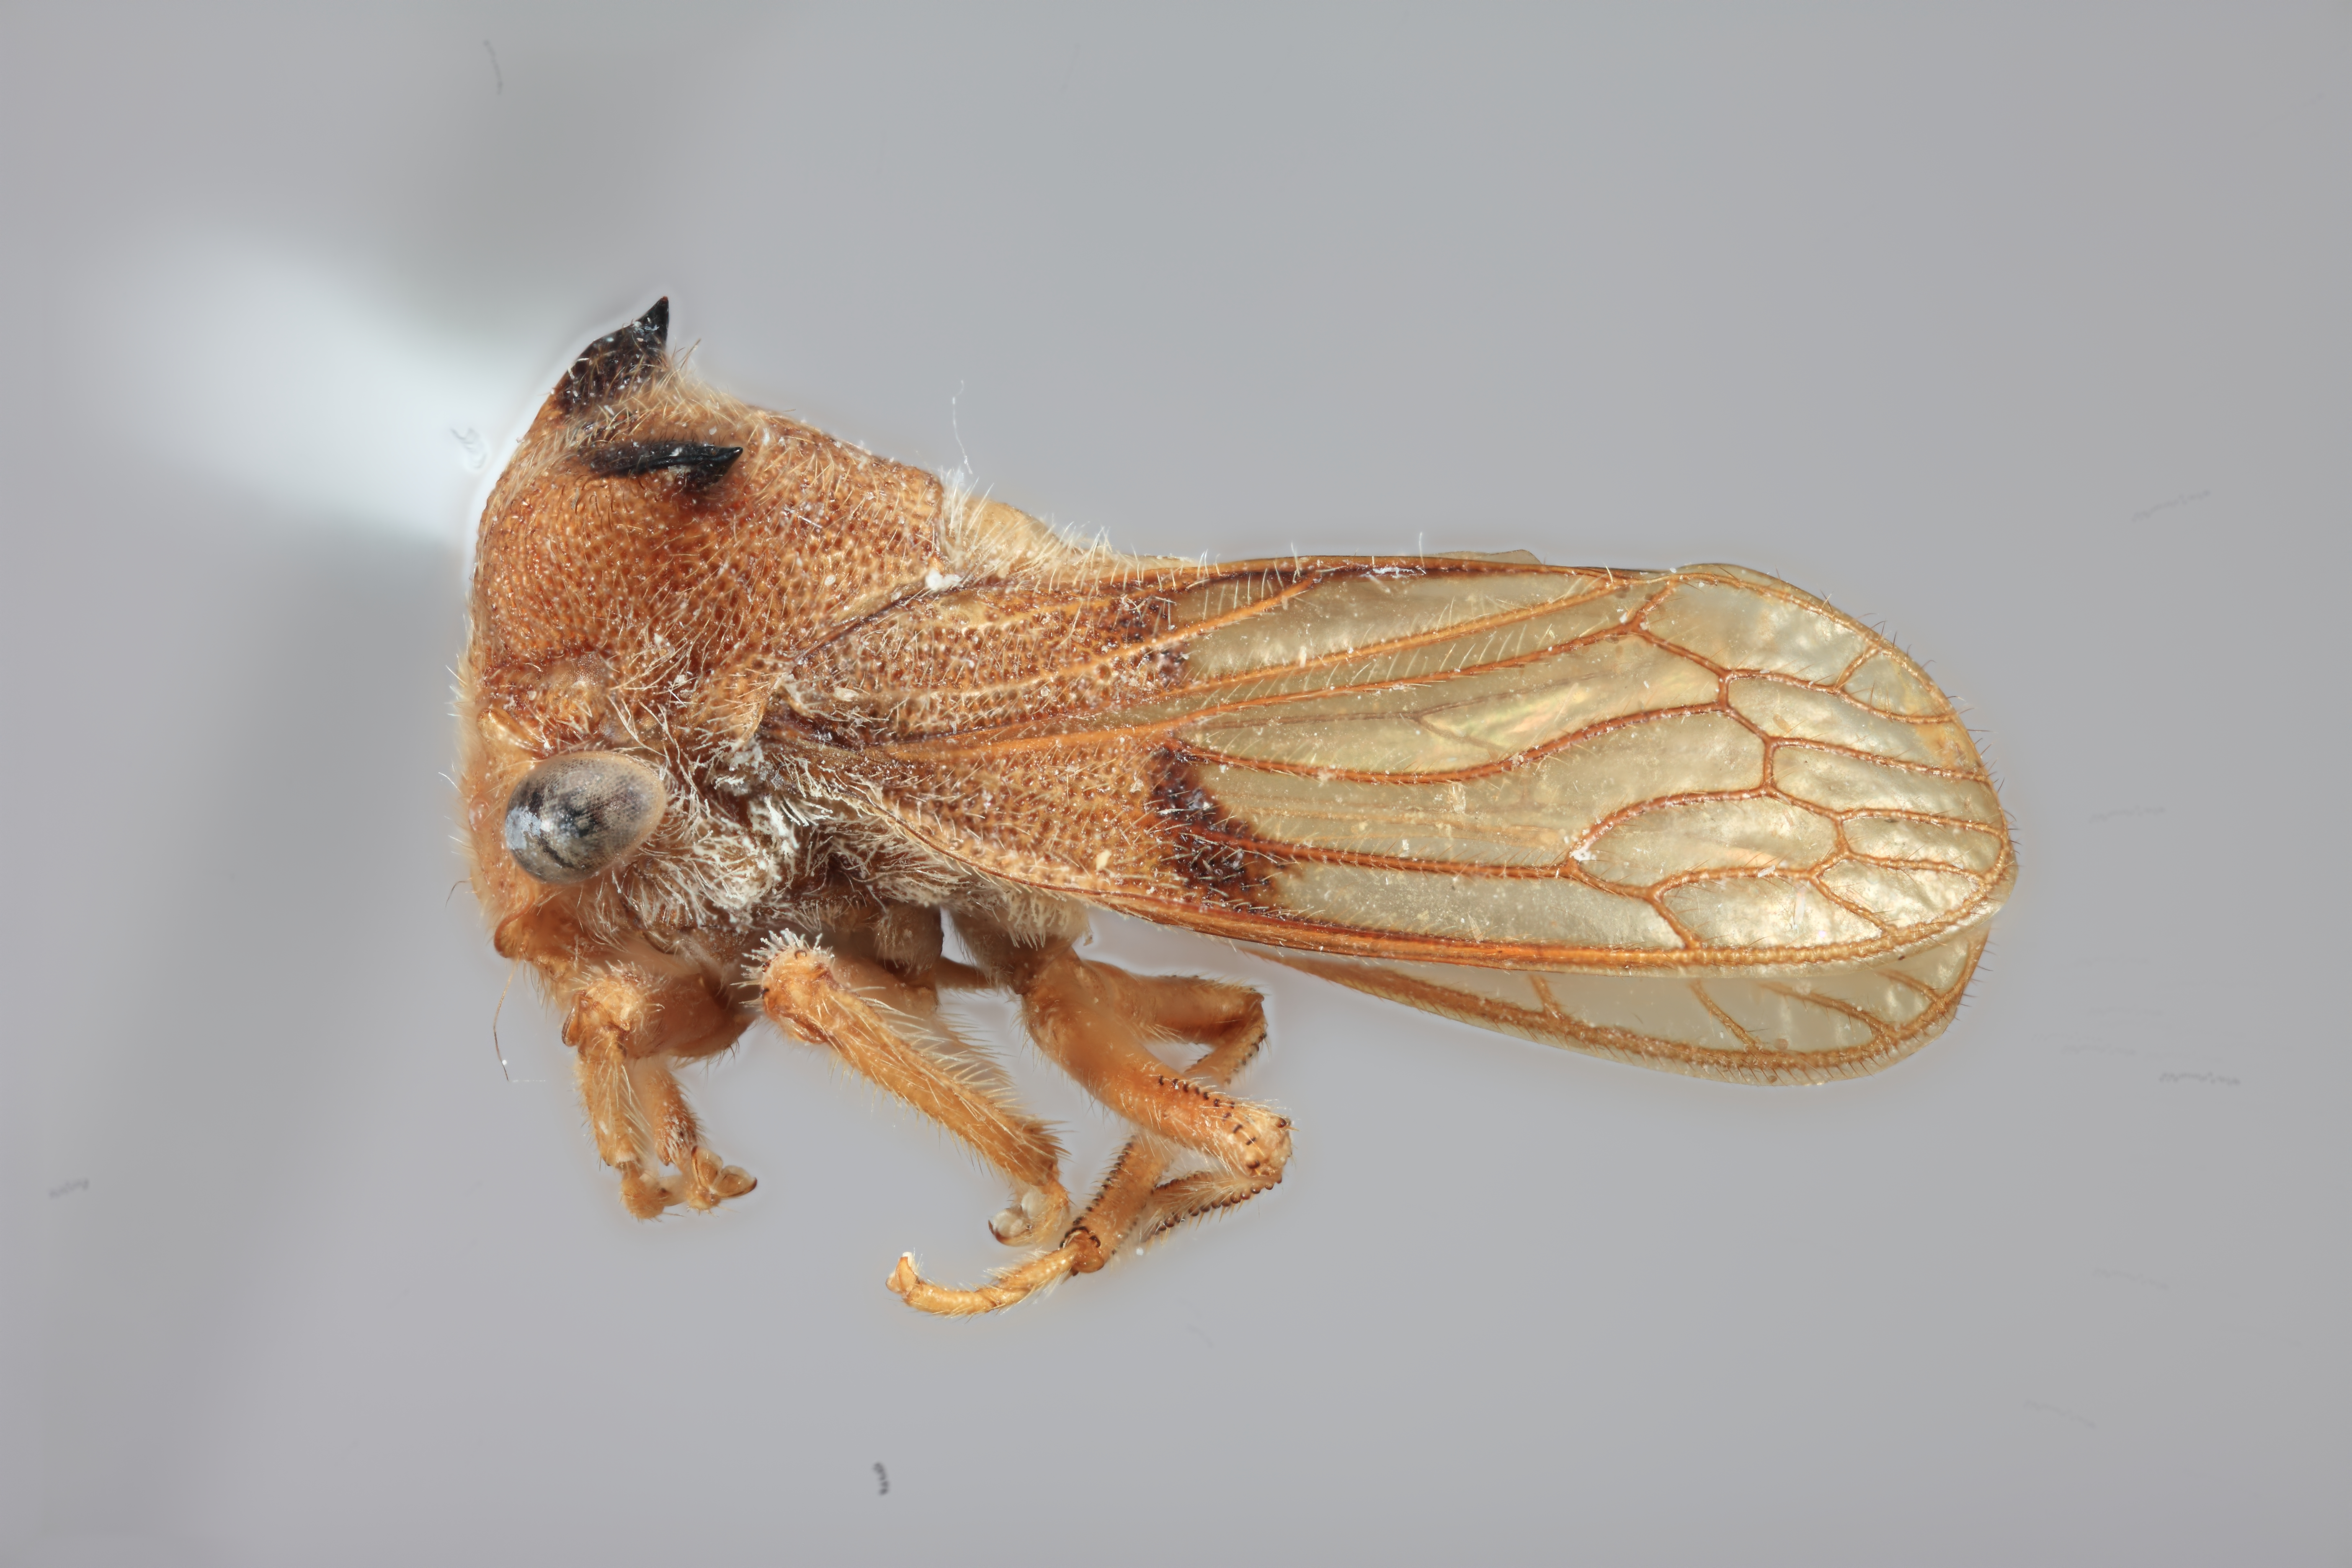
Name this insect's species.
Tolania insolita
